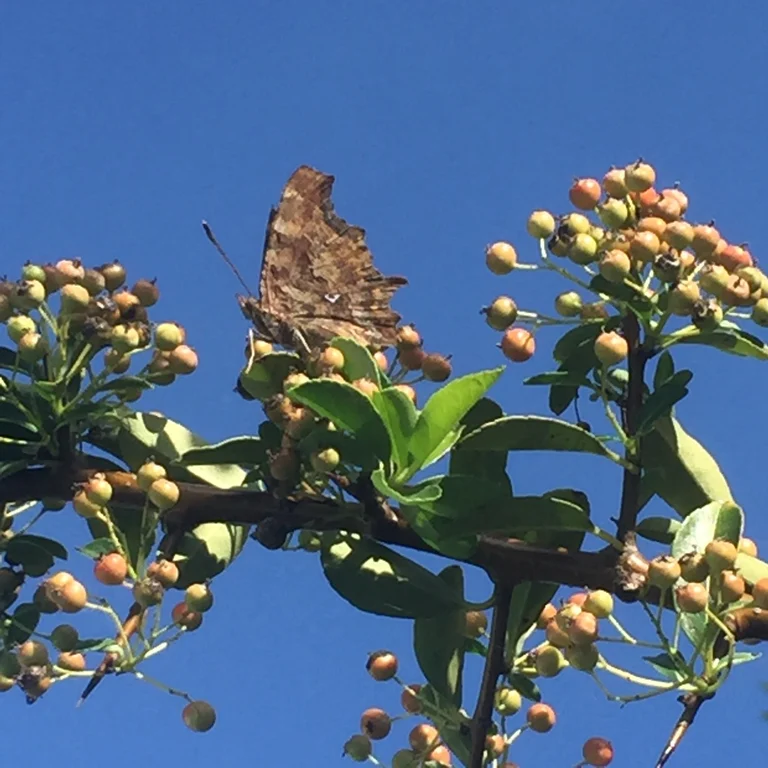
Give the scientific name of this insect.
Polygonia c-album
